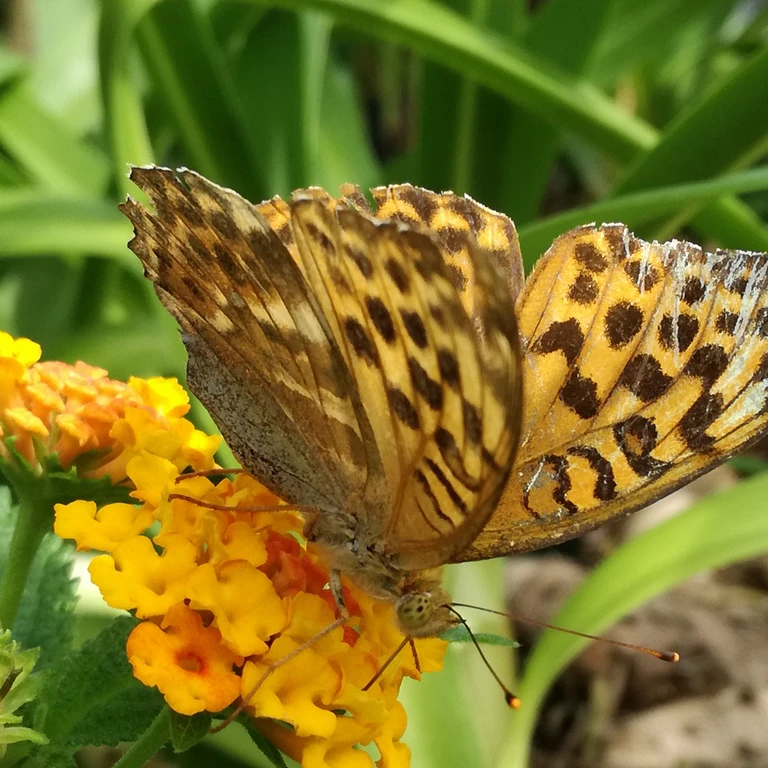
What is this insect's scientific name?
Argynnis paphia
